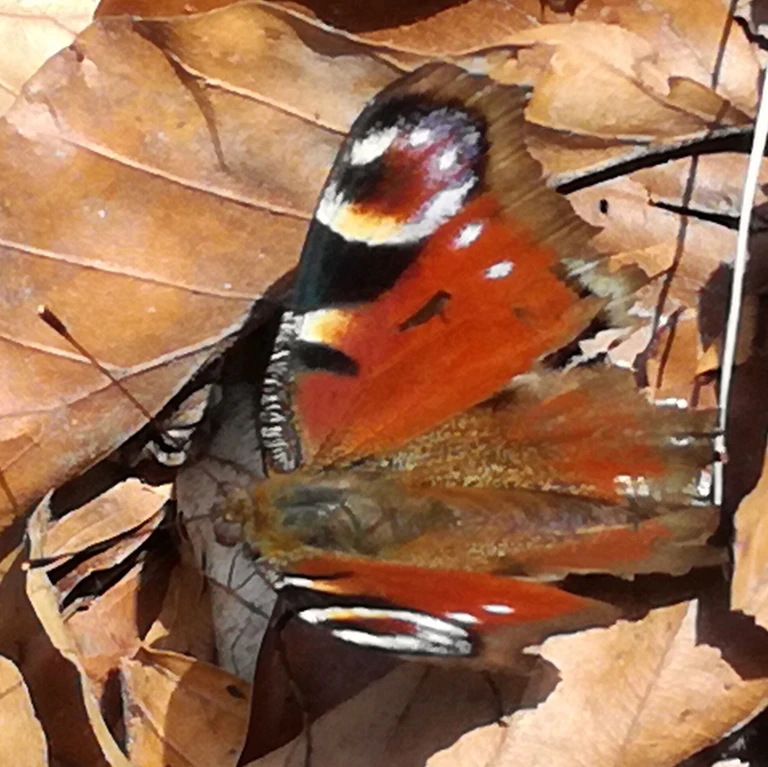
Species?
Aglais io
